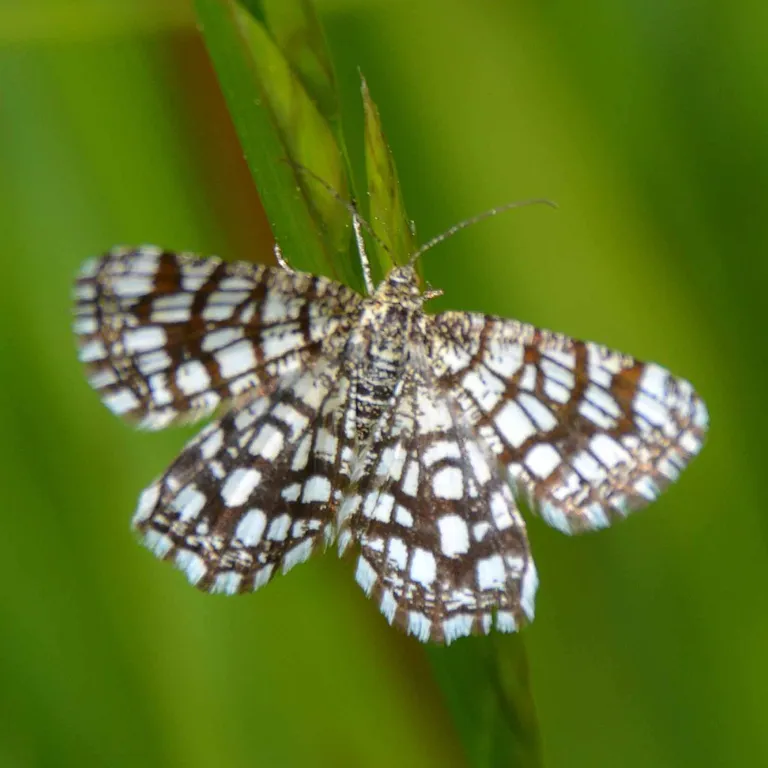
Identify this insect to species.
Chiasmia clathrata
